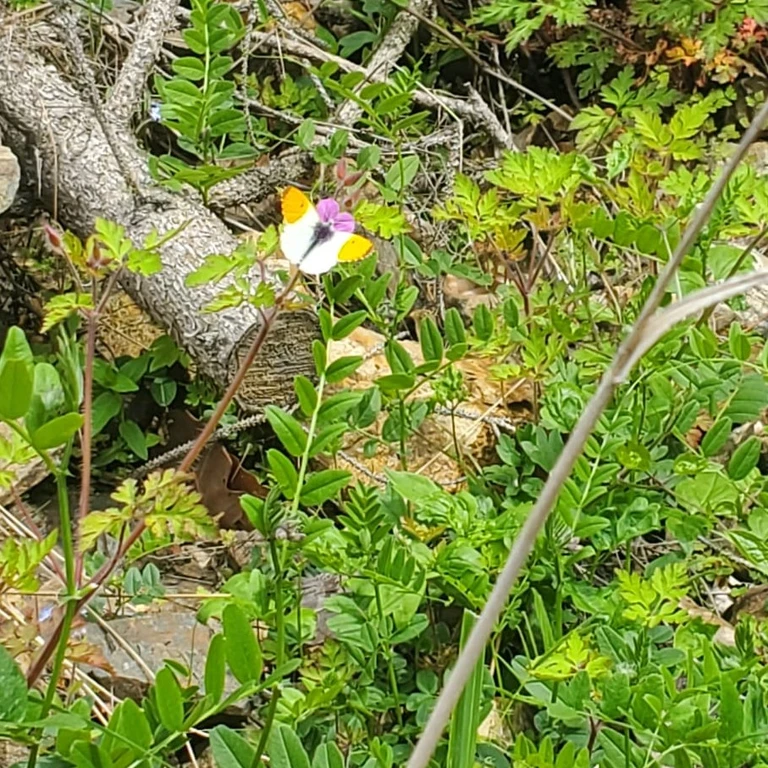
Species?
Anthocharis cardamines
